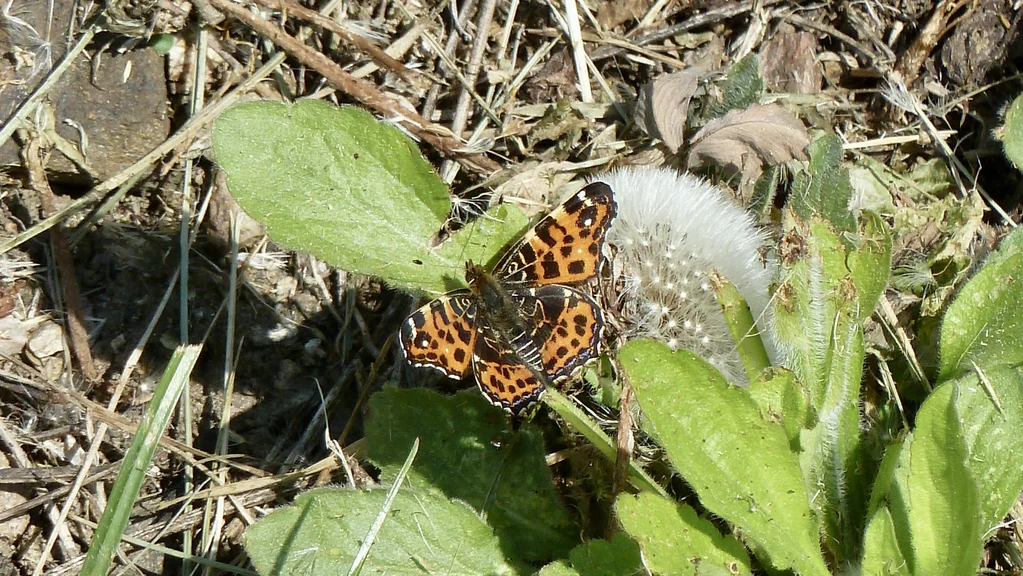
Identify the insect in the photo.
Araschnia levana
